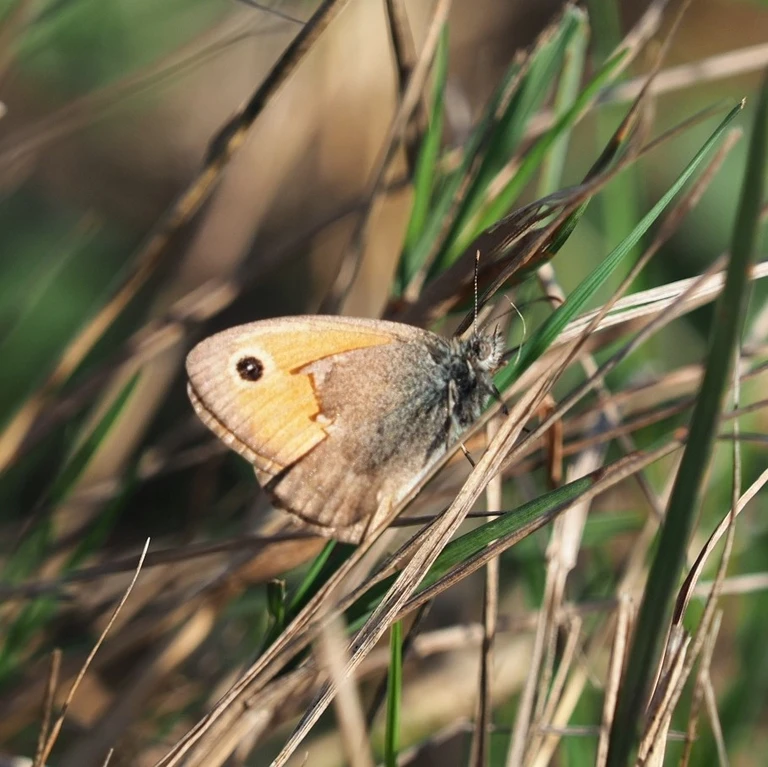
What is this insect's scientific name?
Coenonympha pamphilus
